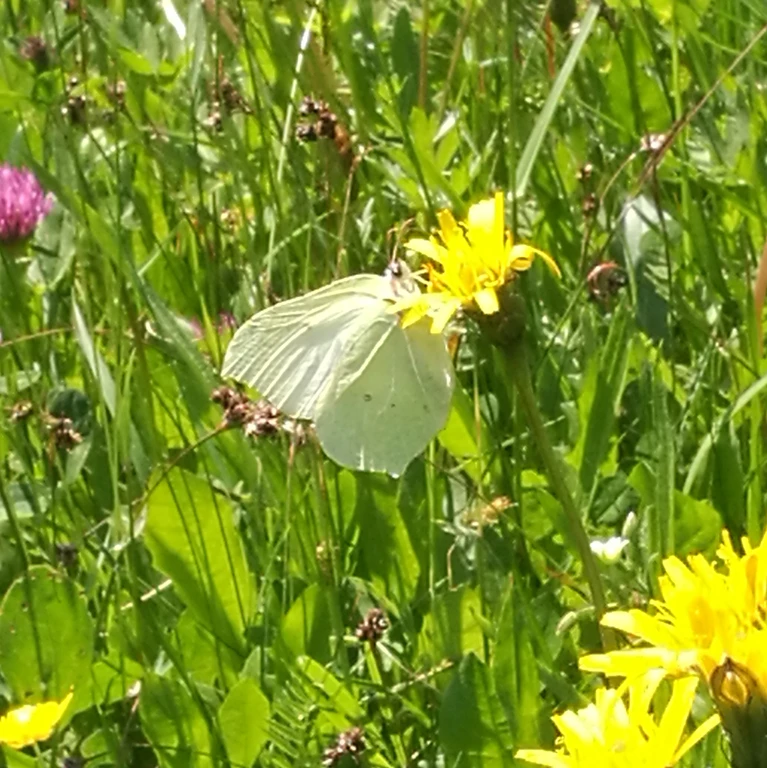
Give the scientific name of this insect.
Gonepteryx rhamni
